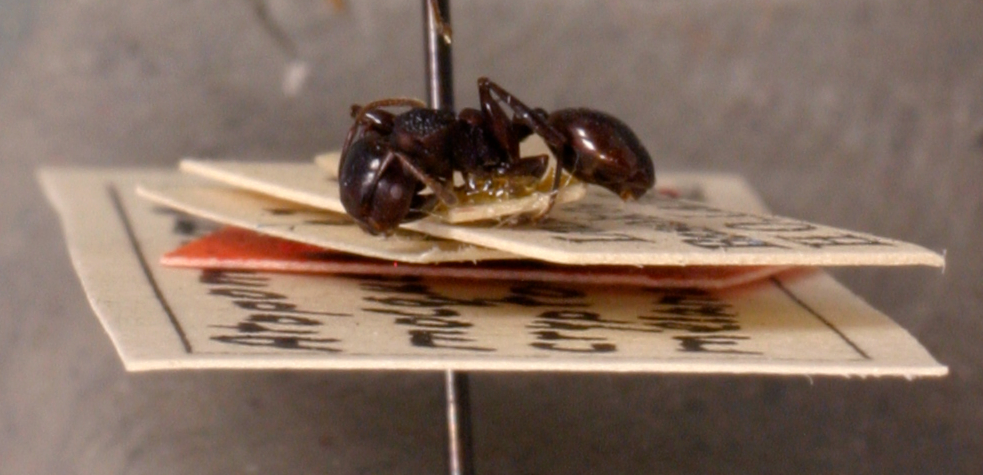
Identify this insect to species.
Atopomyrmex mocquerysi
